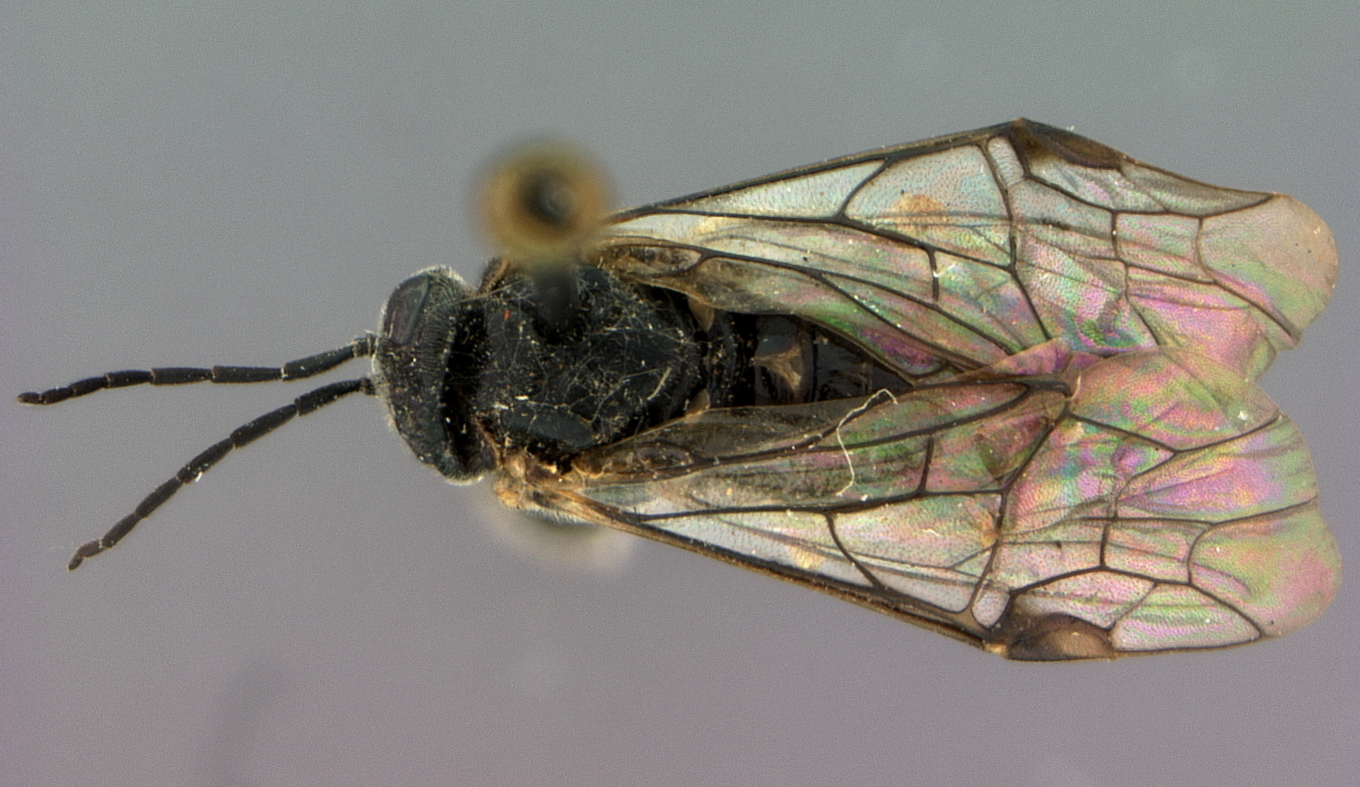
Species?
Susana punctata
